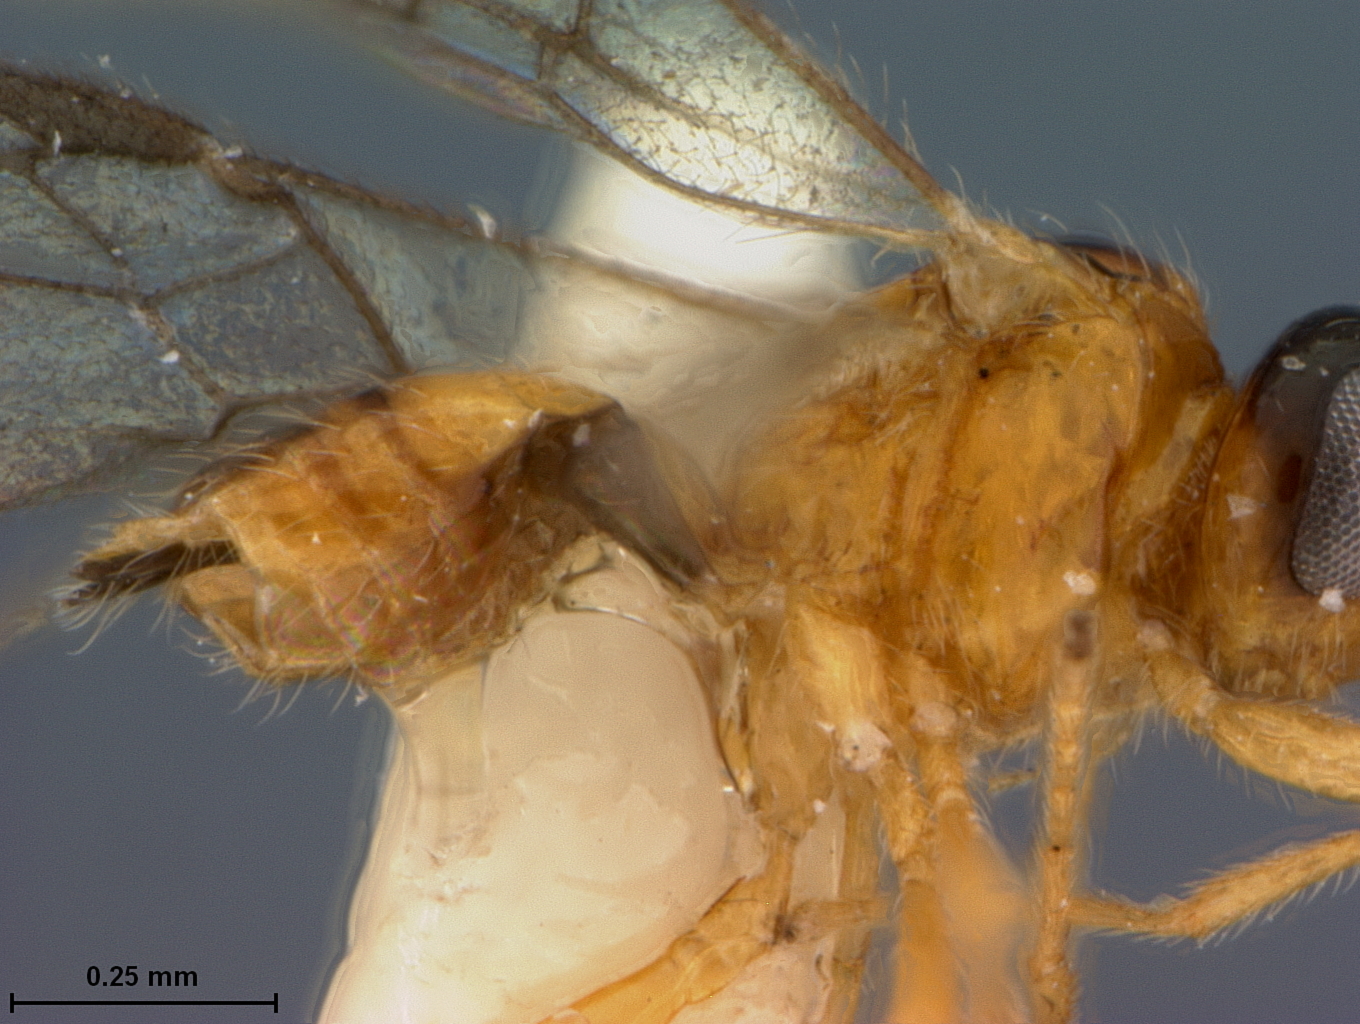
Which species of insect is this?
Opius augustianus
